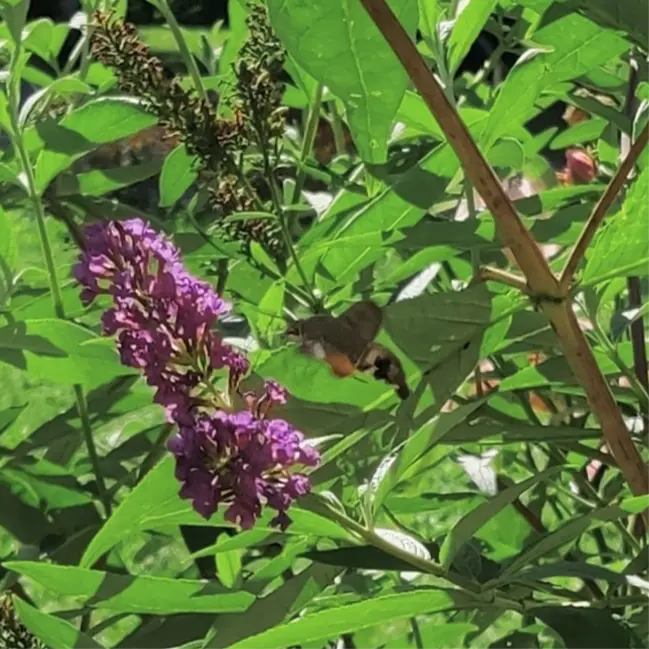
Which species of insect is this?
Macroglossum stellatarum
